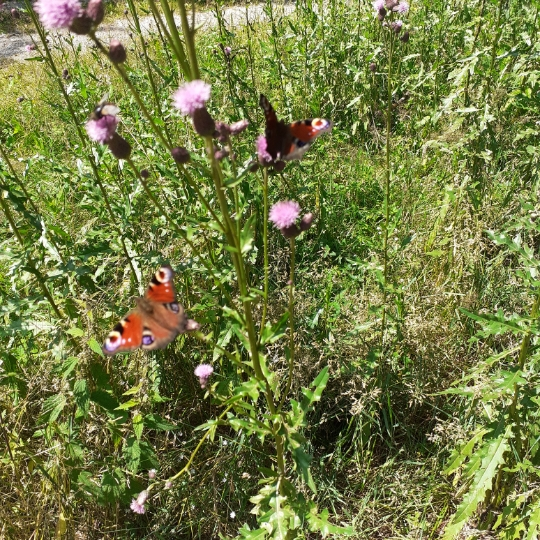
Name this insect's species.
Aglais io
